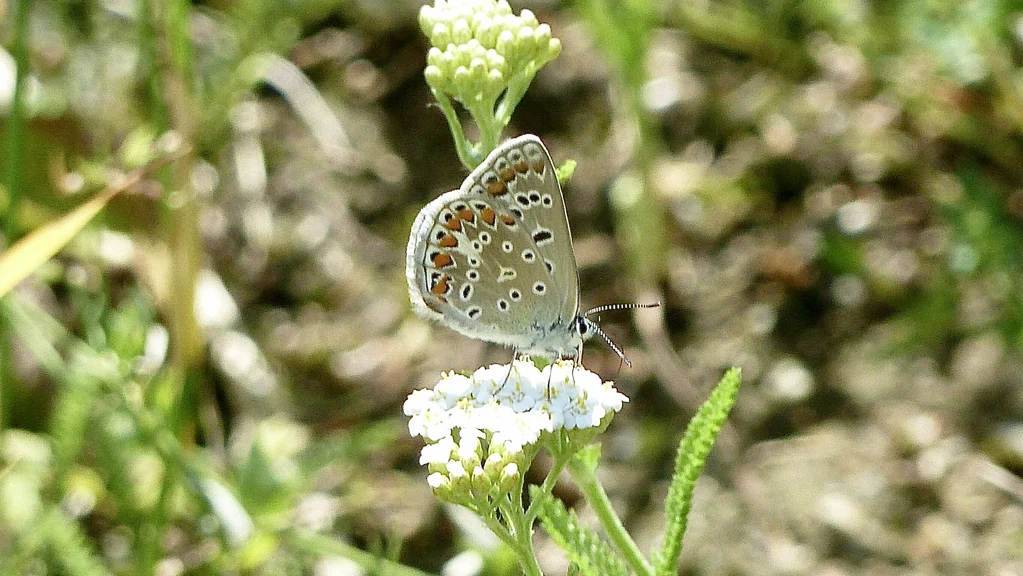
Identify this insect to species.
Polyommatus icarus
